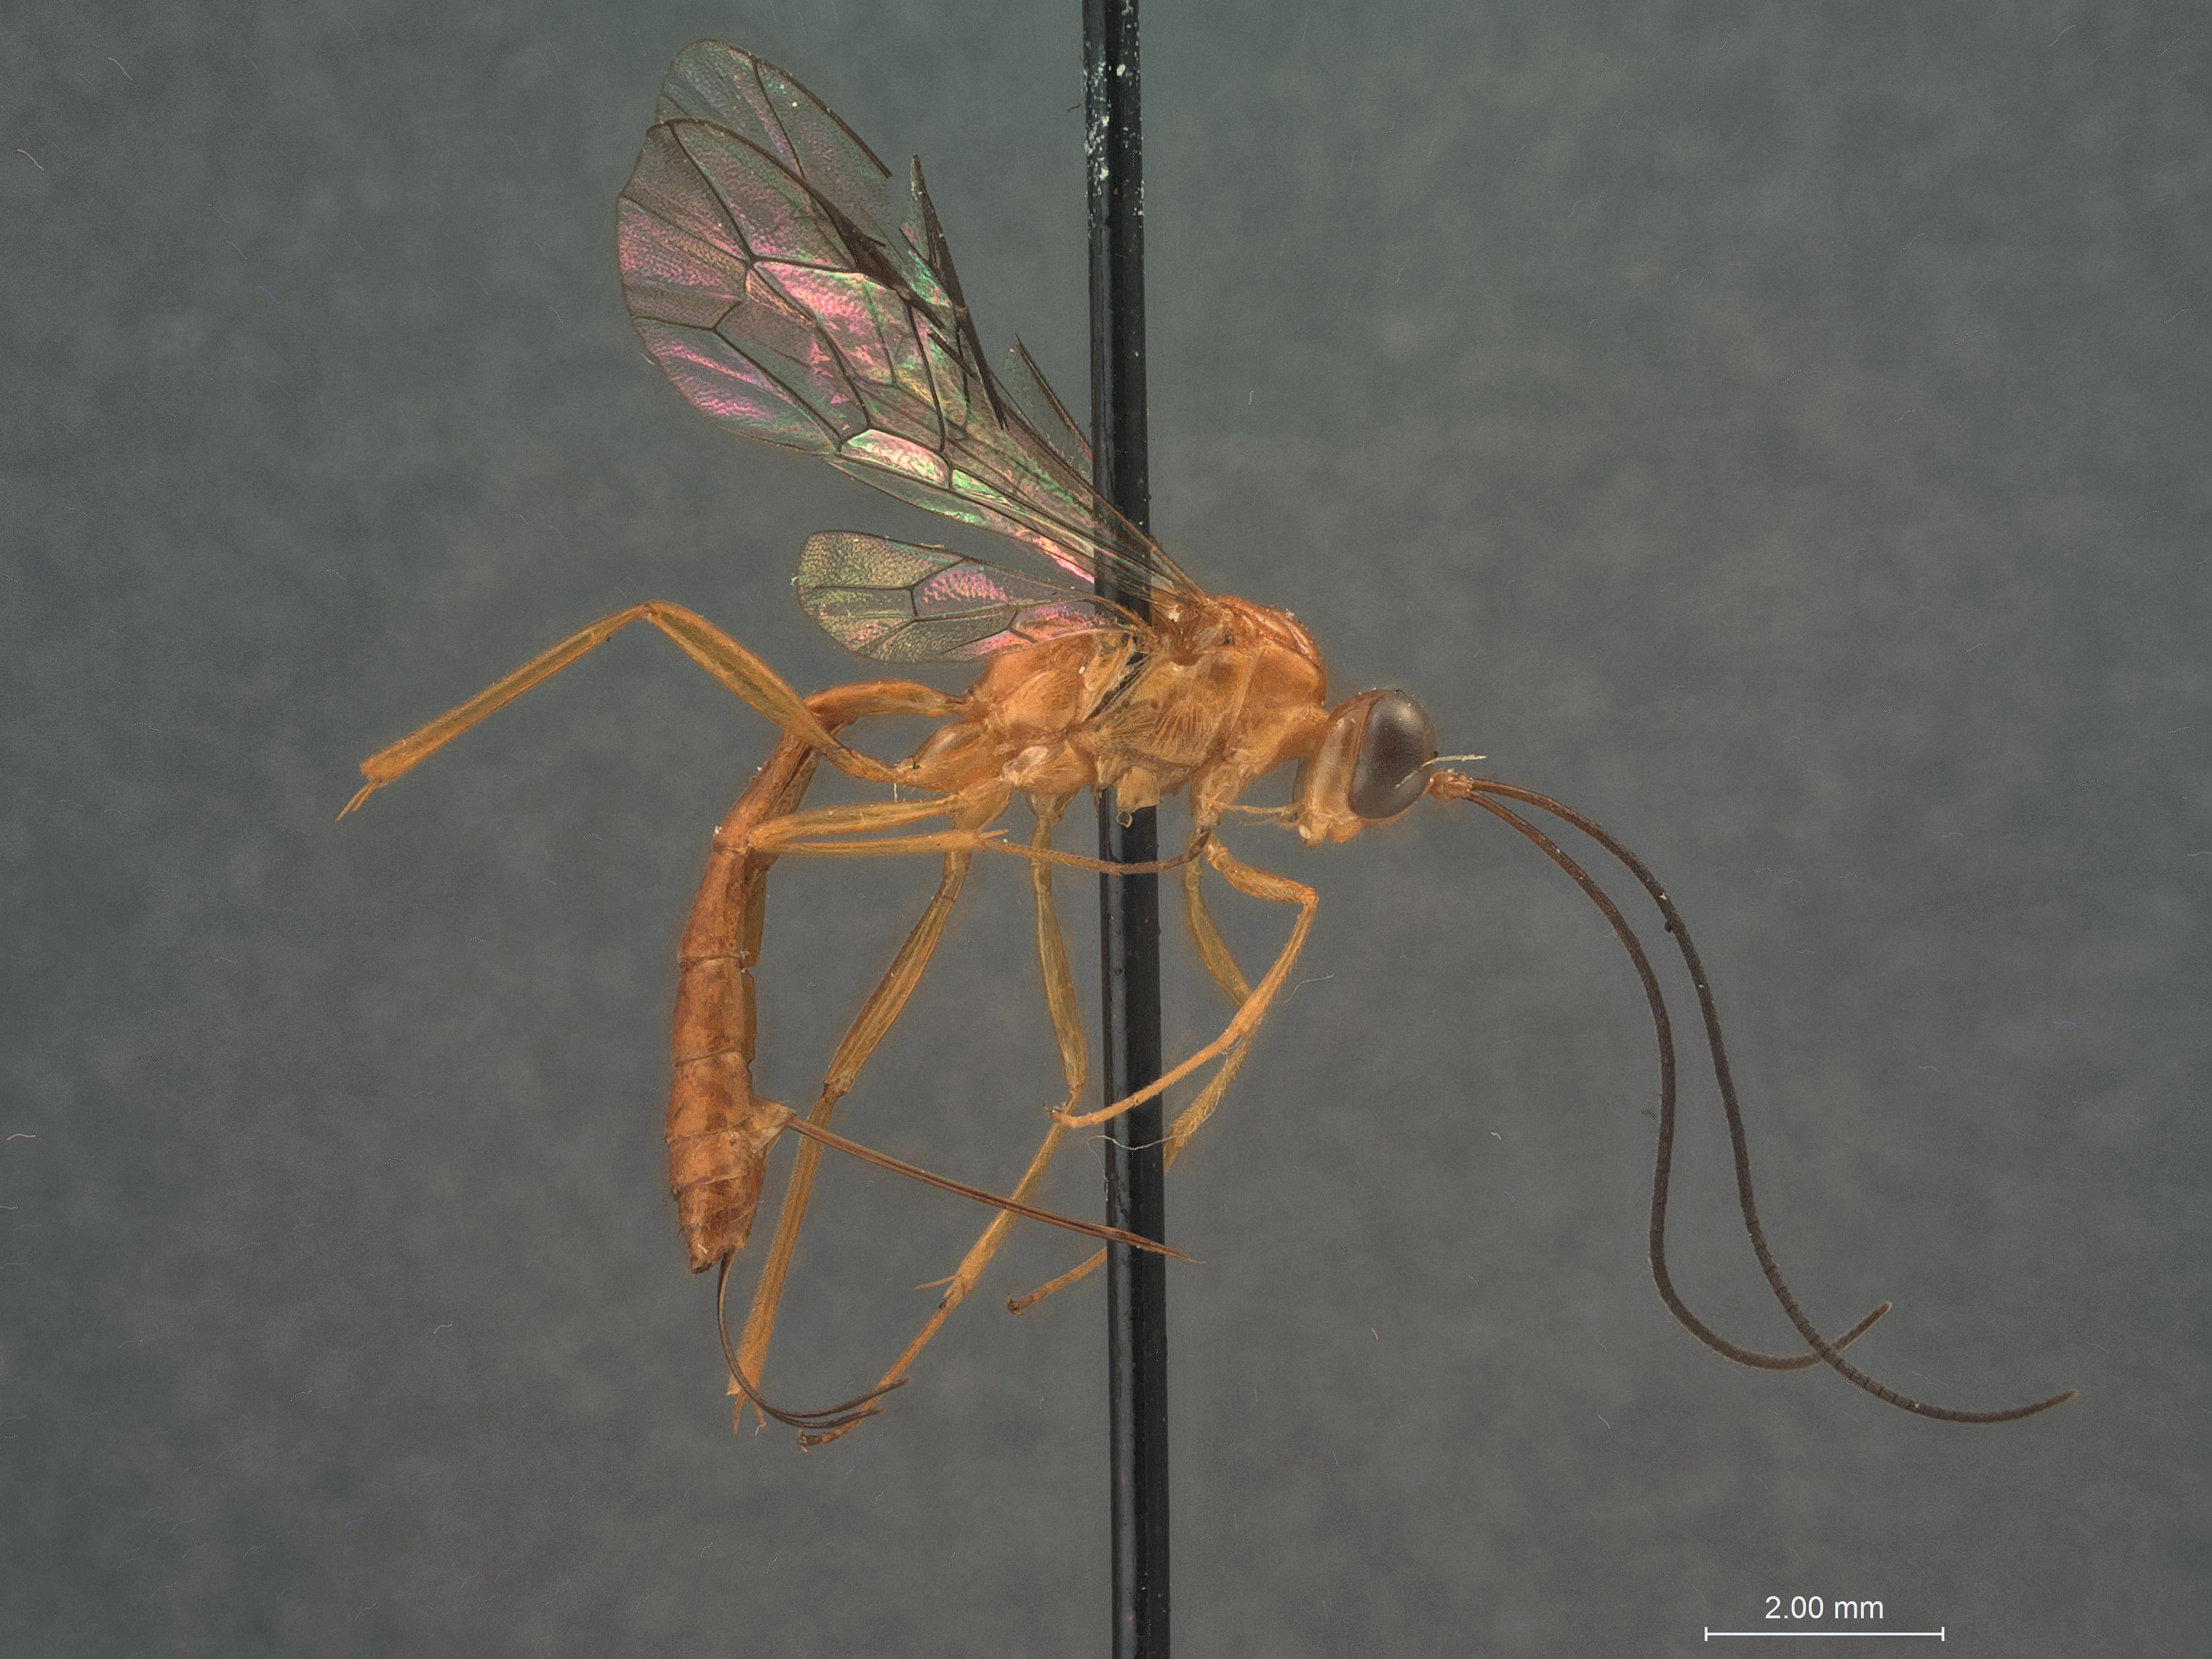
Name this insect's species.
Diapetus unicolor
